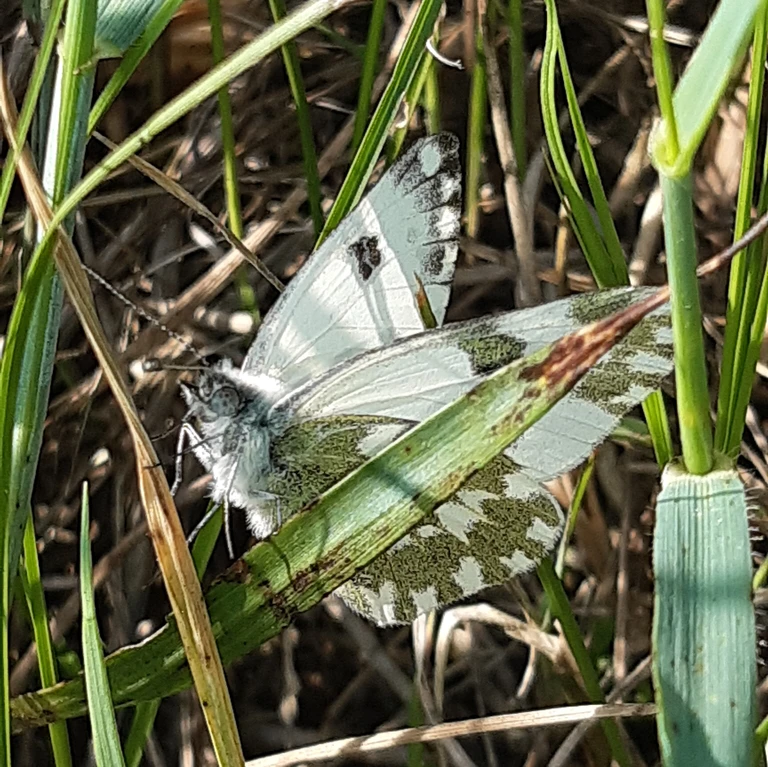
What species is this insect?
Pontia edusa
